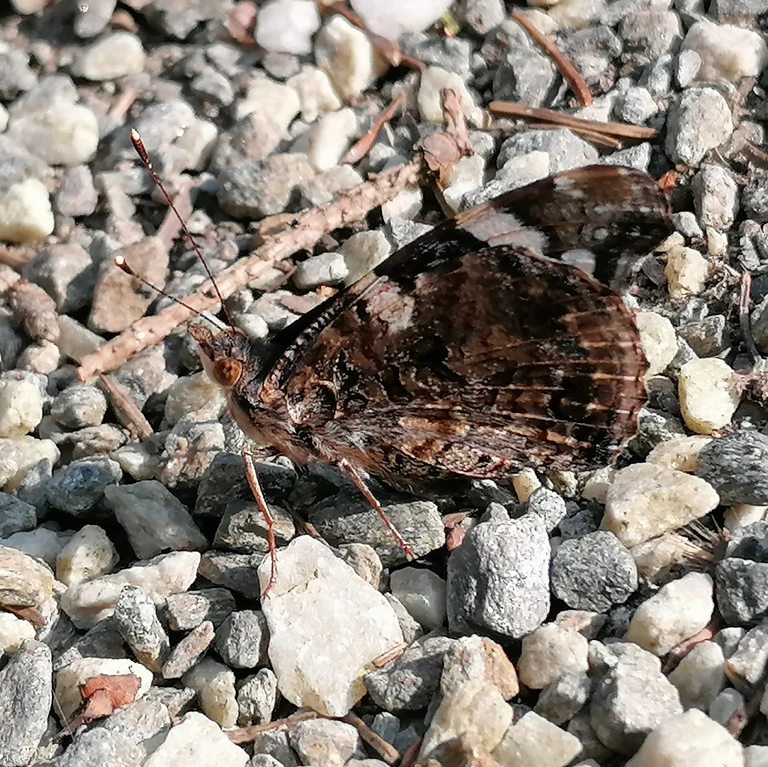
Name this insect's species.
Vanessa atalanta
